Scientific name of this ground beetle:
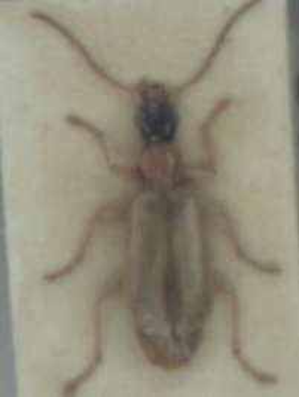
Demetrias atricapillus
